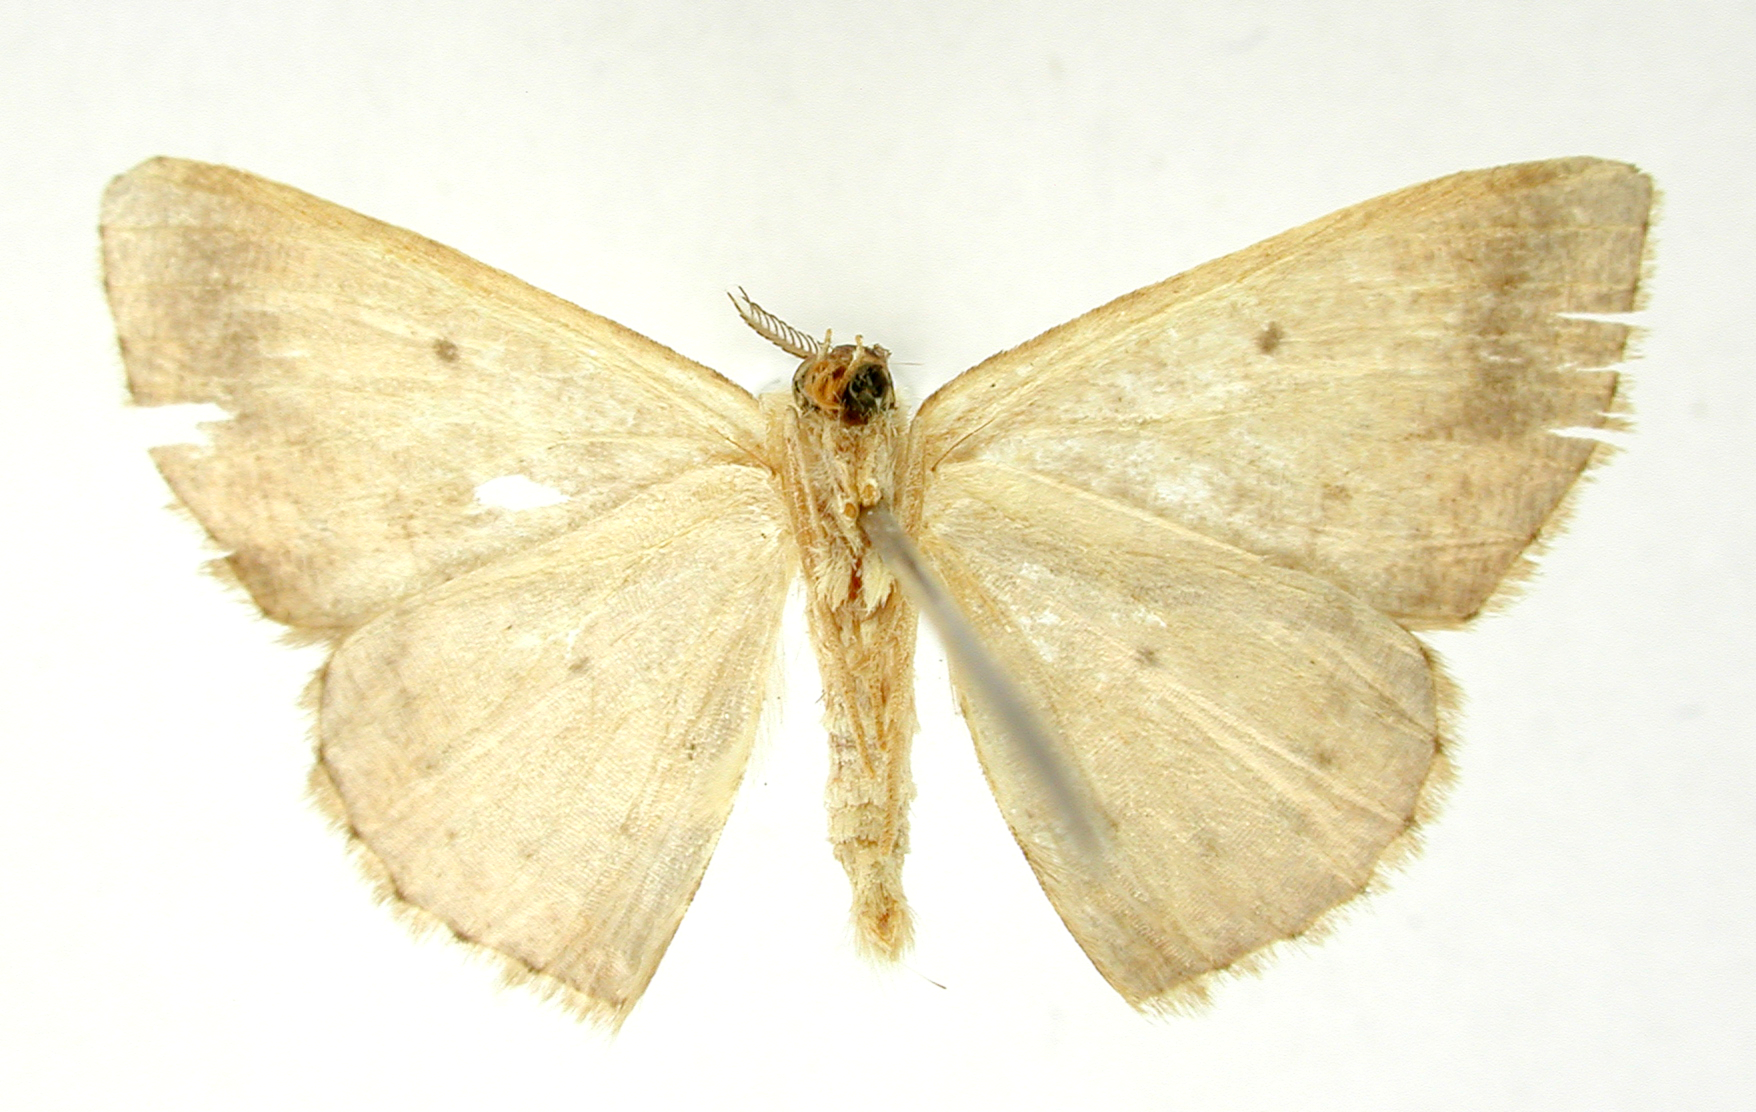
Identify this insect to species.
Alana fumida
